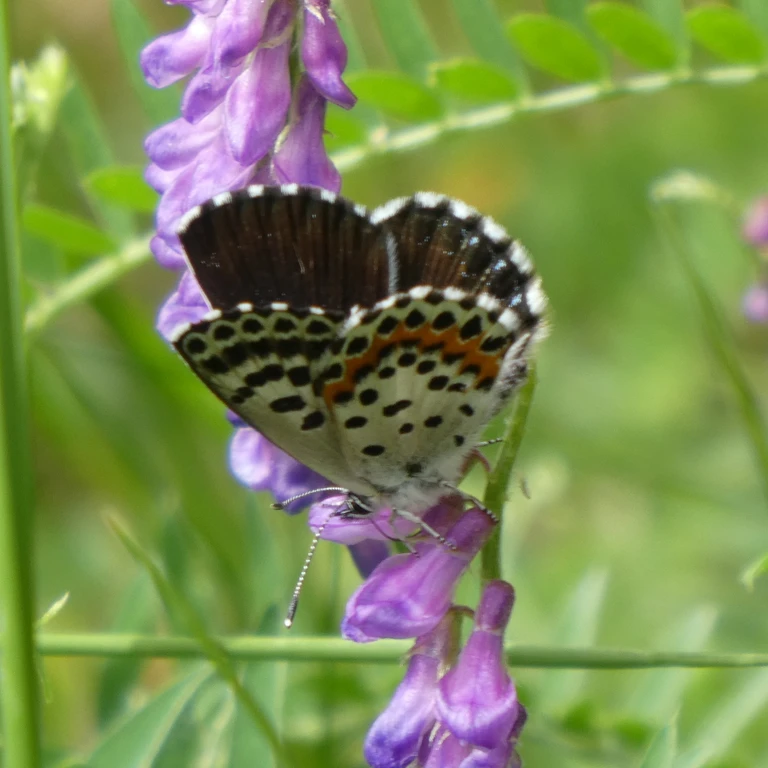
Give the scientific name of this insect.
Scolitantides orion
